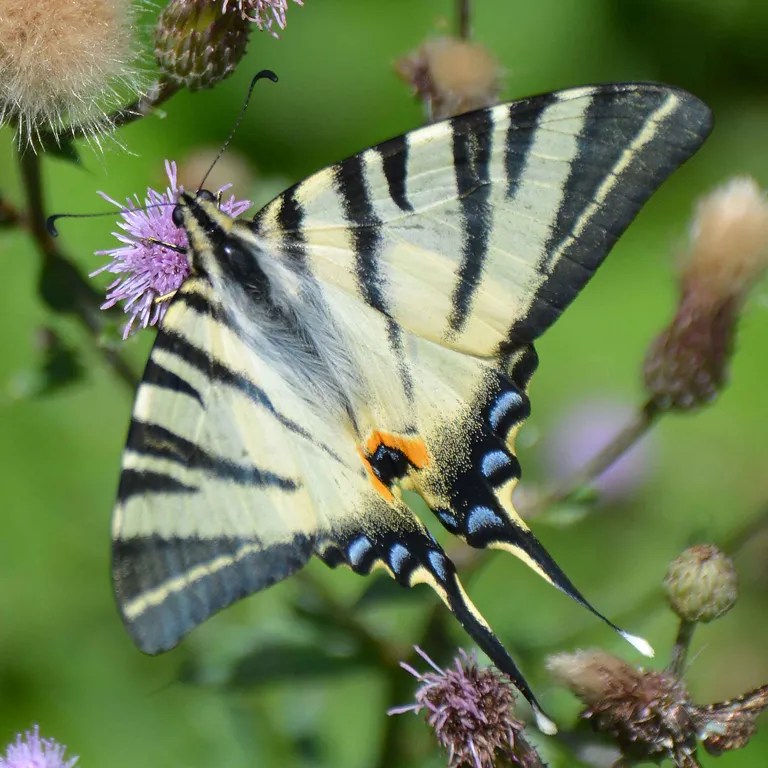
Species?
Iphiclides podalirius
